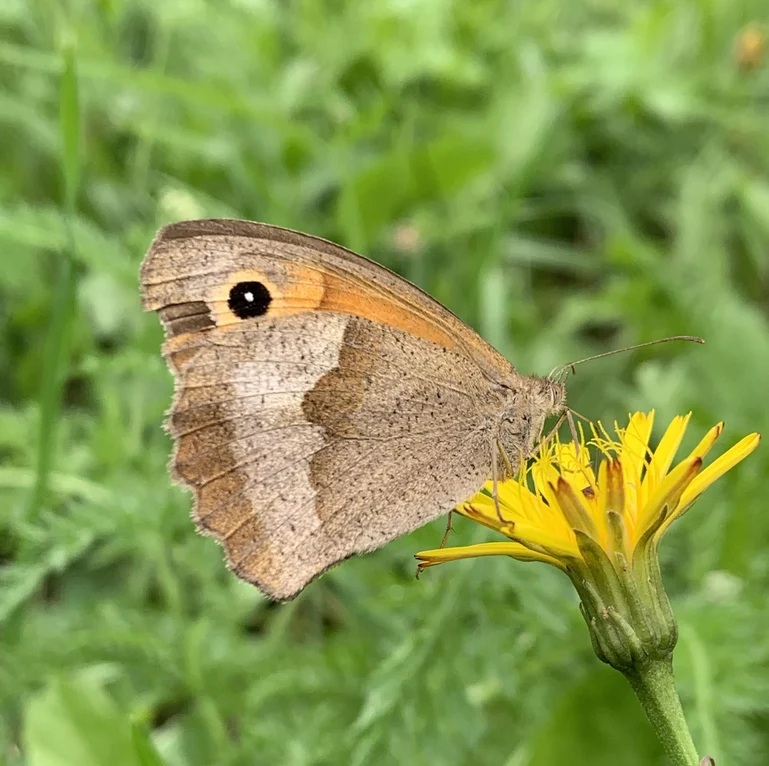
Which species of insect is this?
Maniola jurtina
